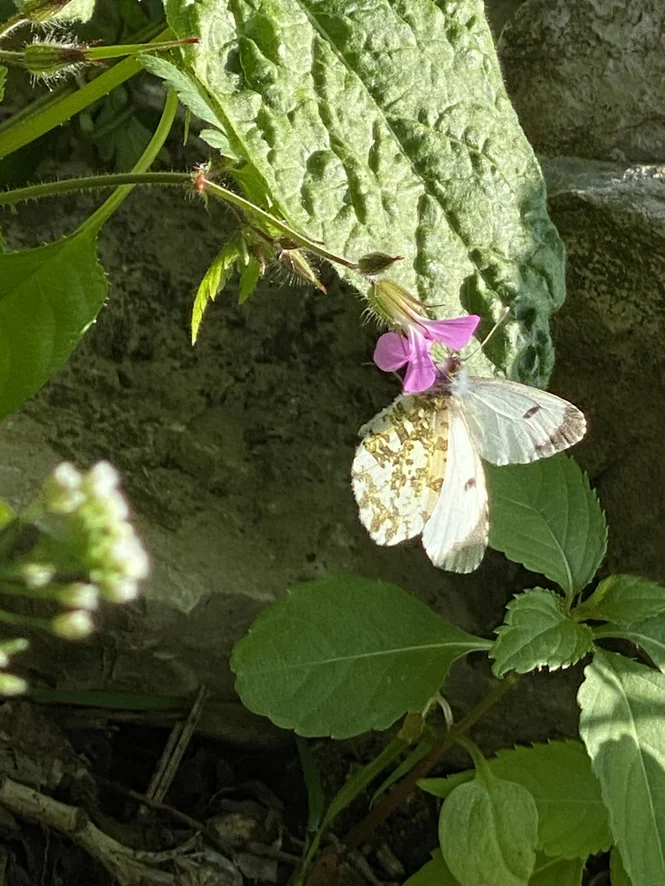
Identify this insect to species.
Anthocharis cardamines
